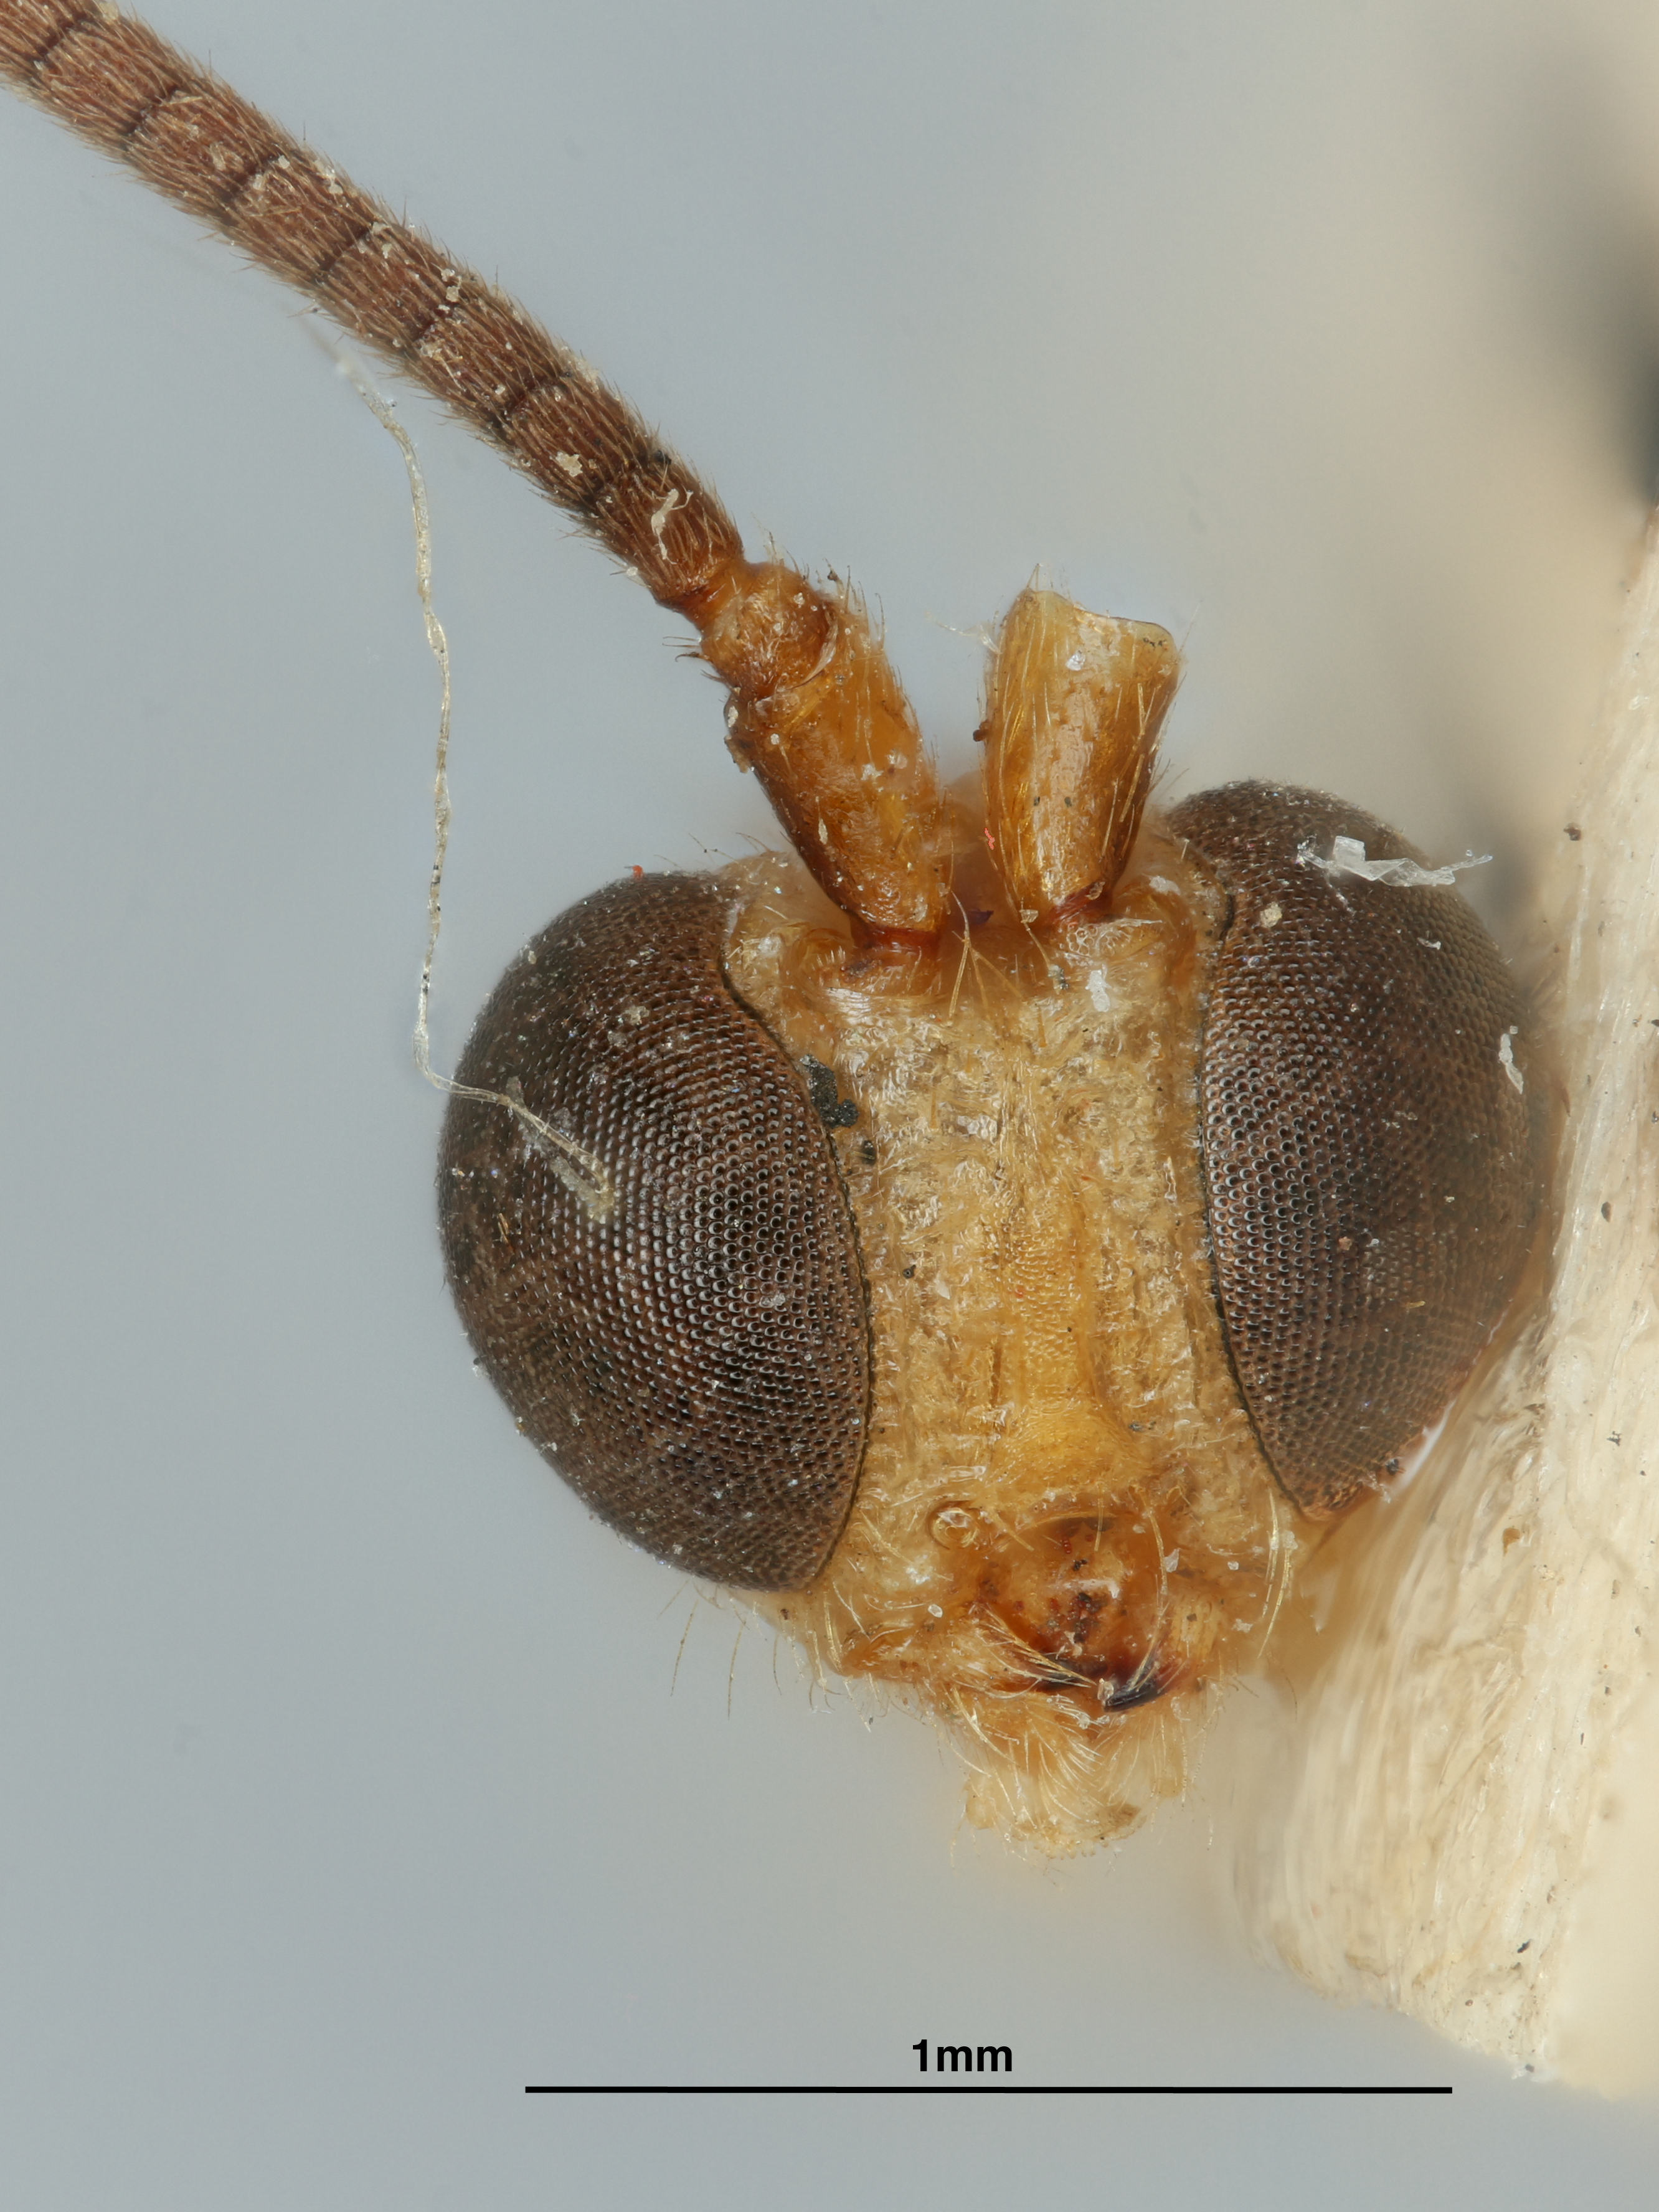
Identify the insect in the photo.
Aphrastobracon flavippennis
